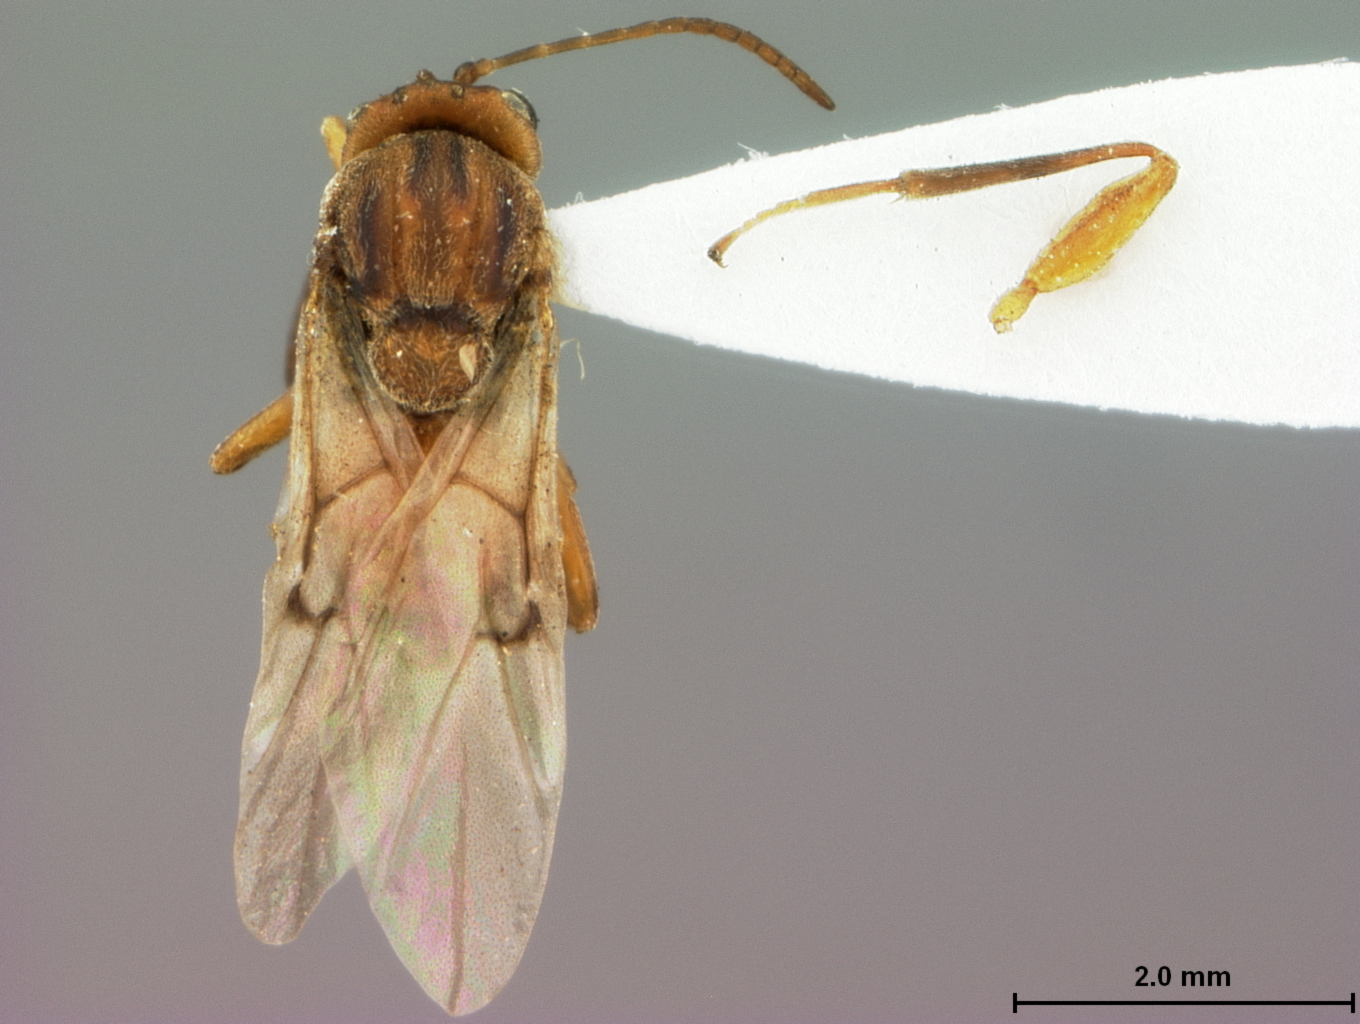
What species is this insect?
Callirhytis middletoni
